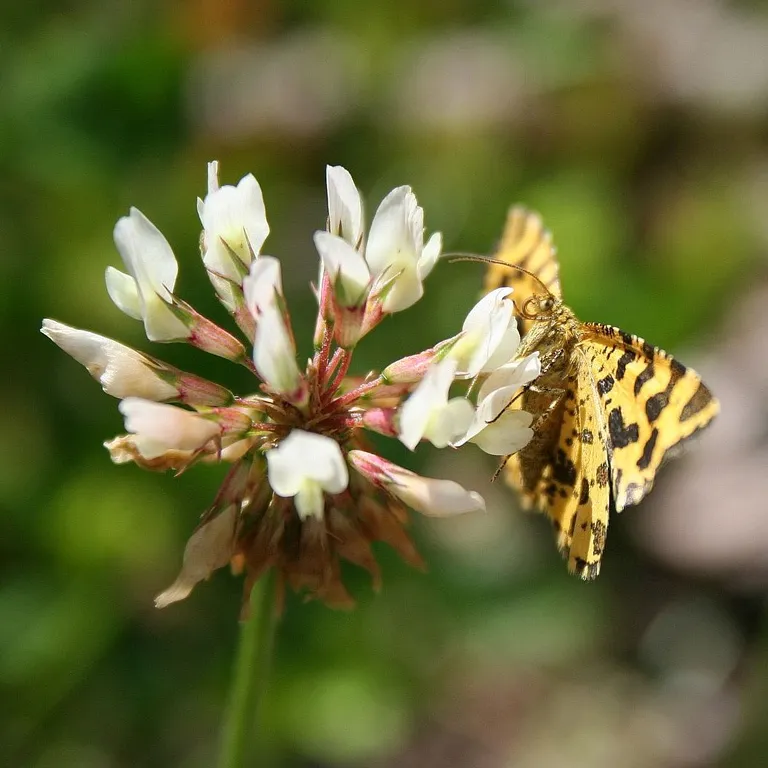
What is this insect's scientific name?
Pseudopanthera macularia
